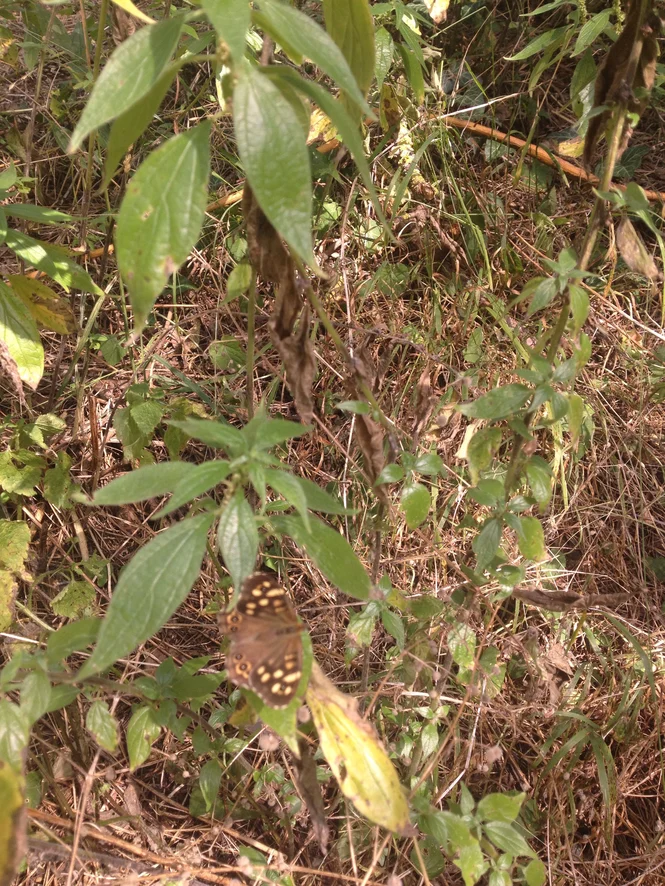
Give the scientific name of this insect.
Pararge aegeria
